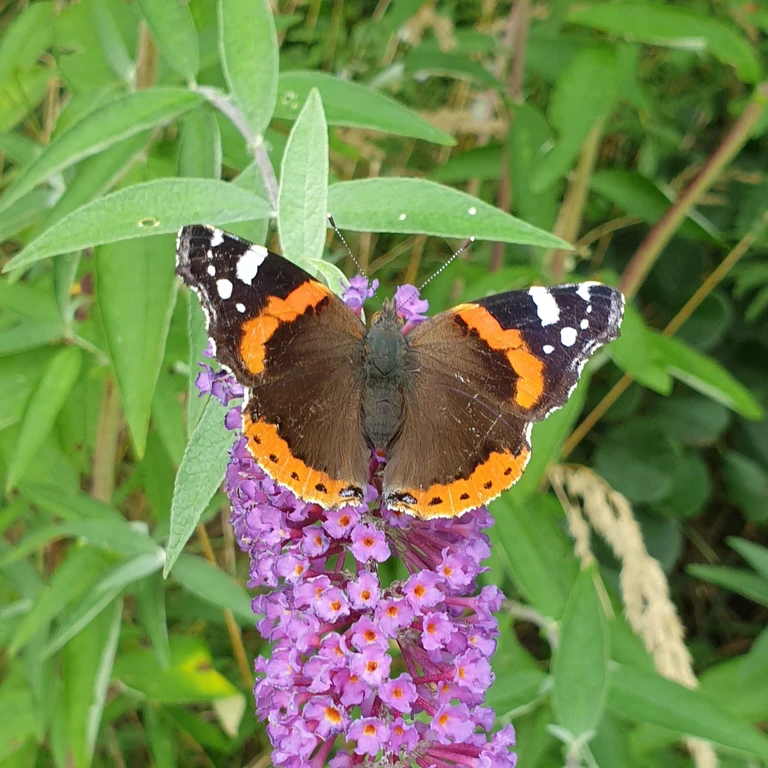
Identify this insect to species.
Vanessa atalanta
